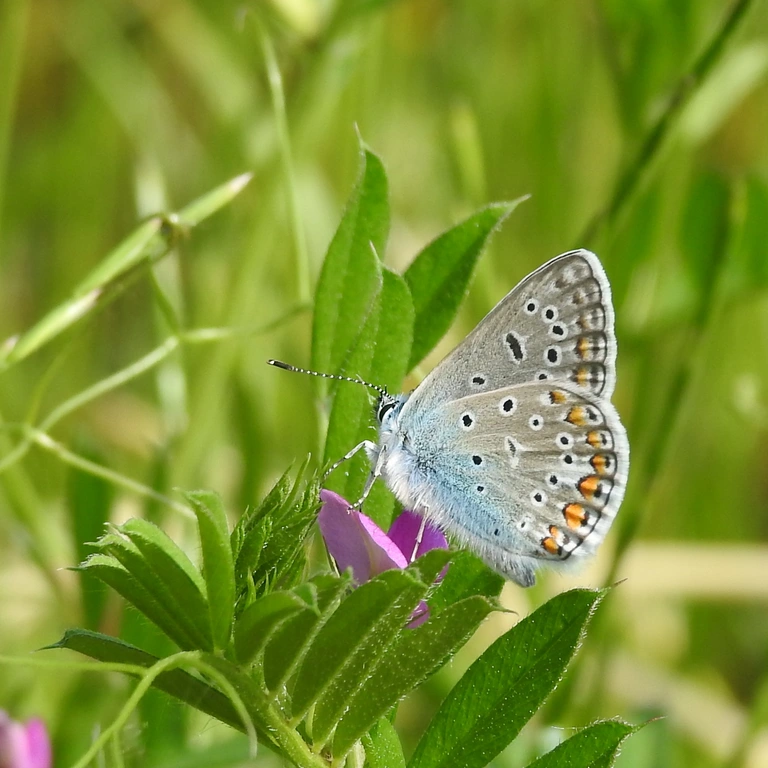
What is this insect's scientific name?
Polyommatus icarus
